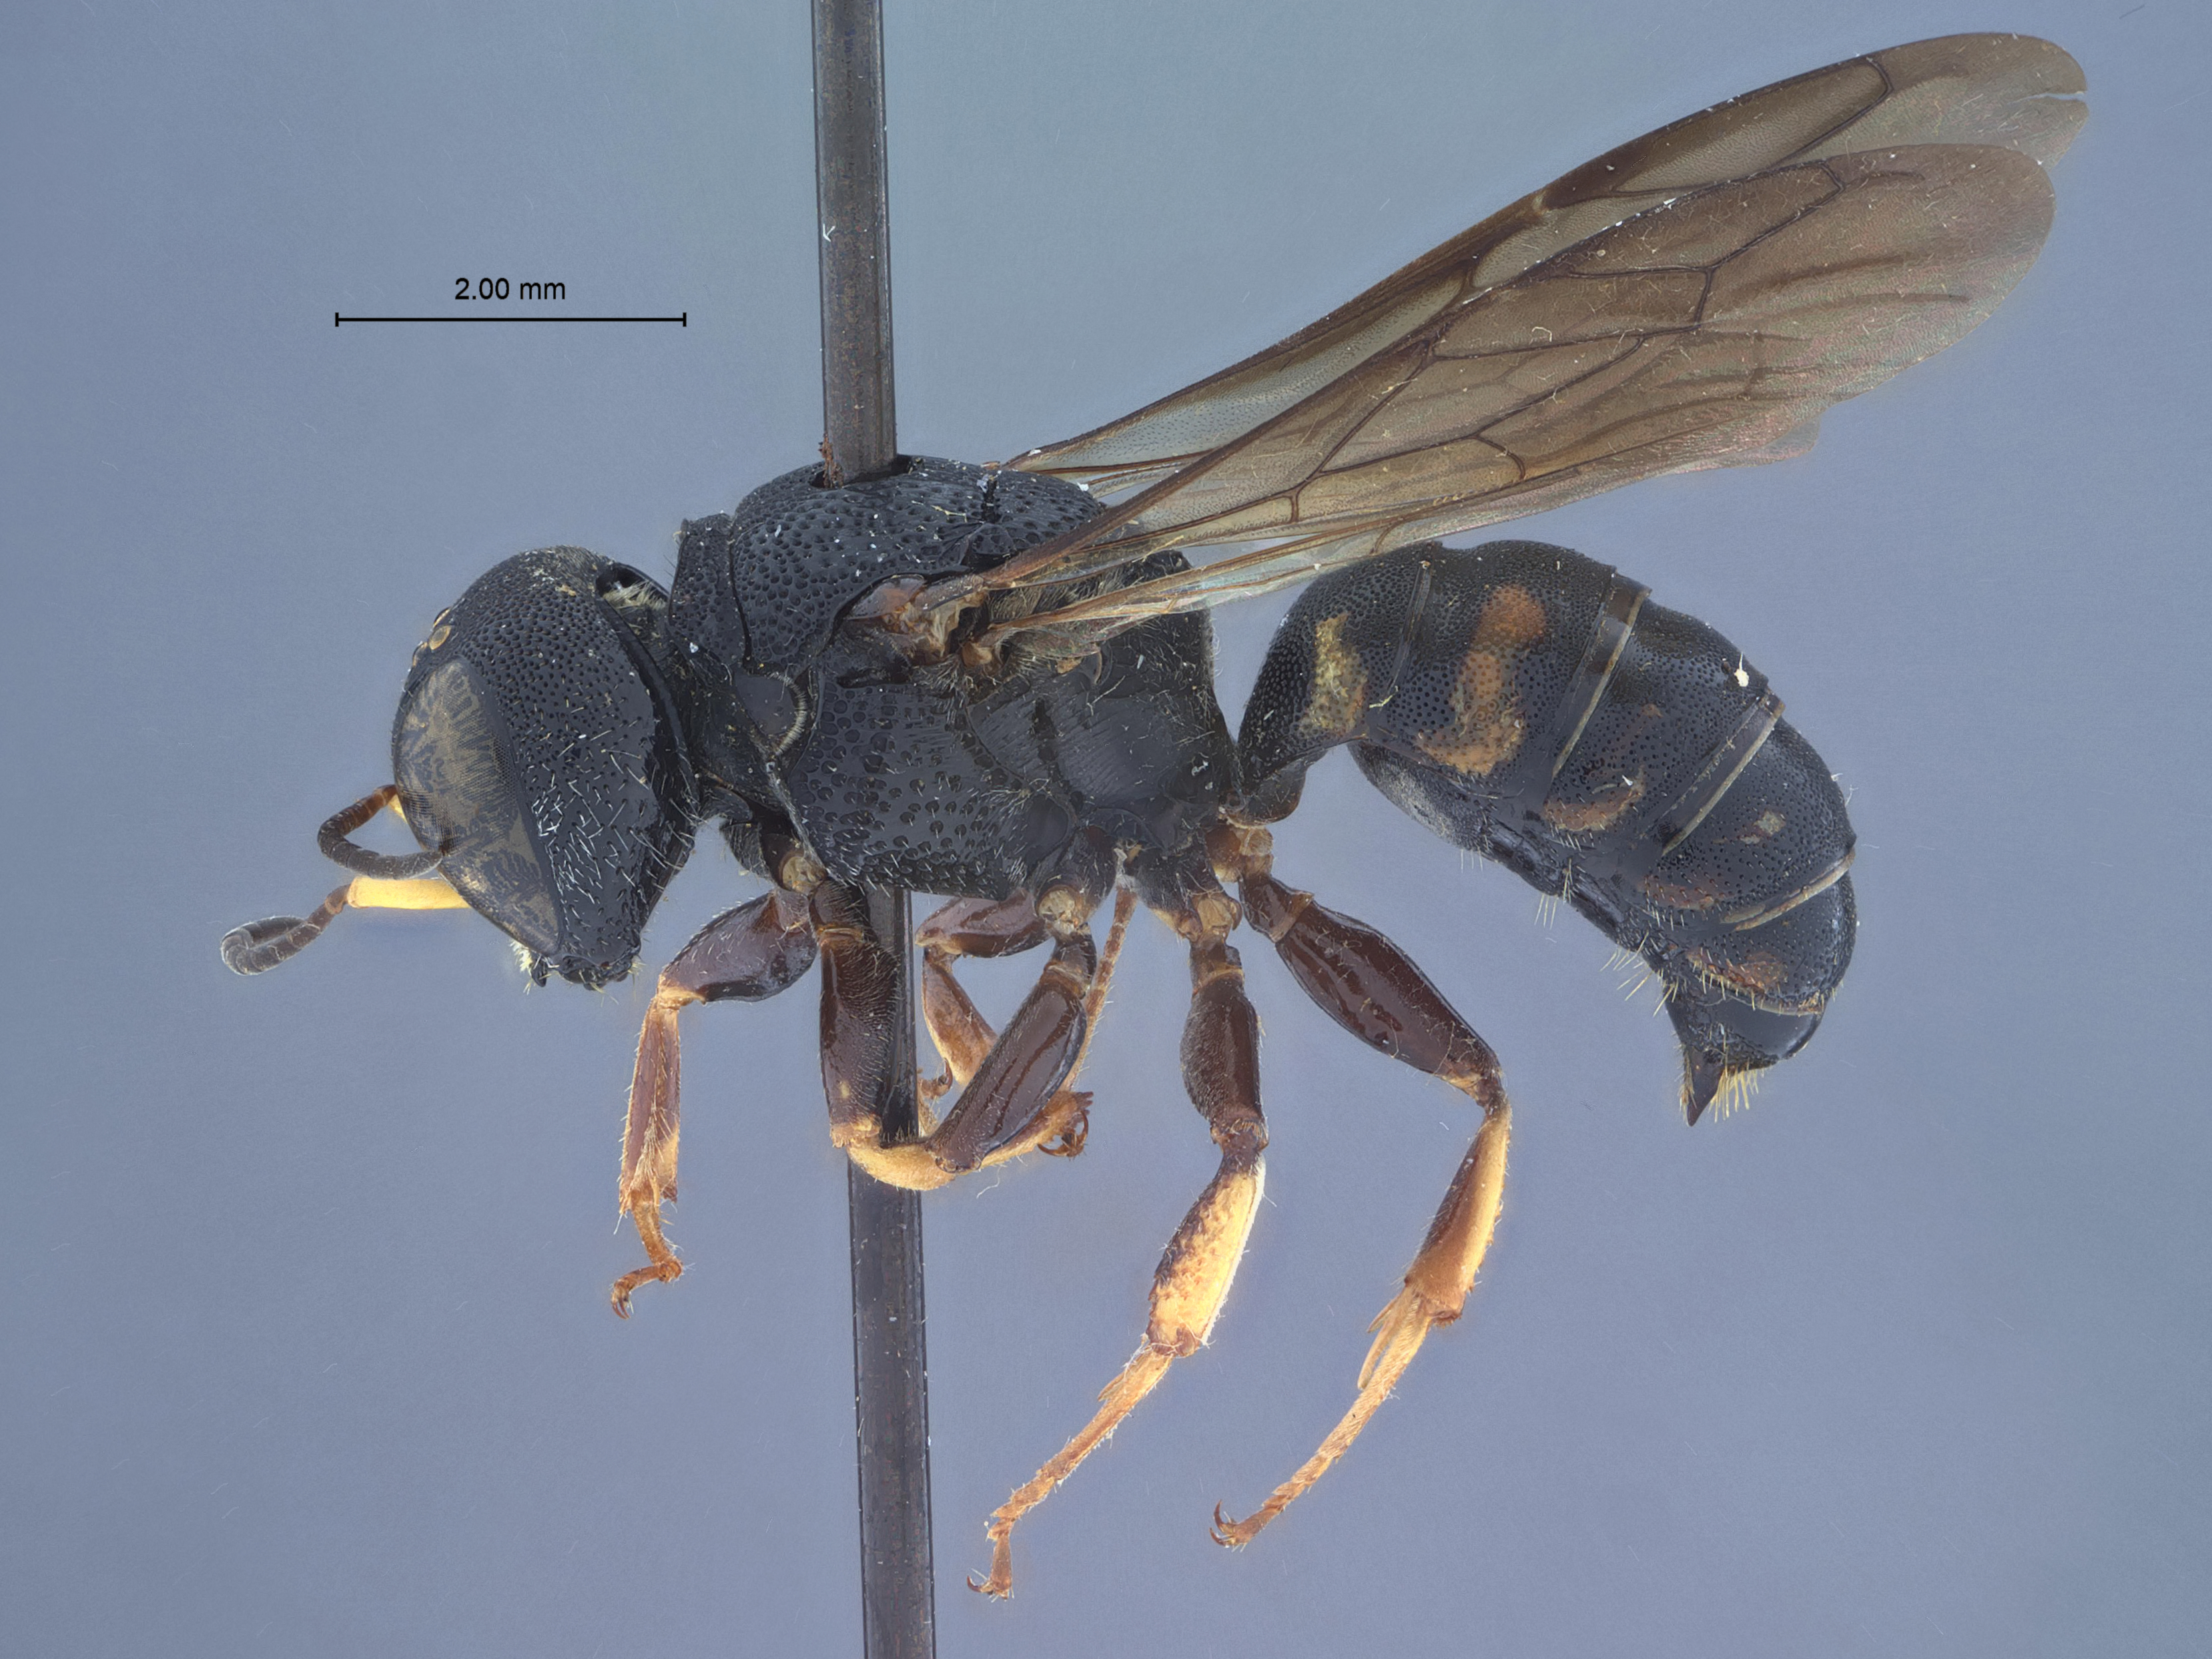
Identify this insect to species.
Lestica krombeini
